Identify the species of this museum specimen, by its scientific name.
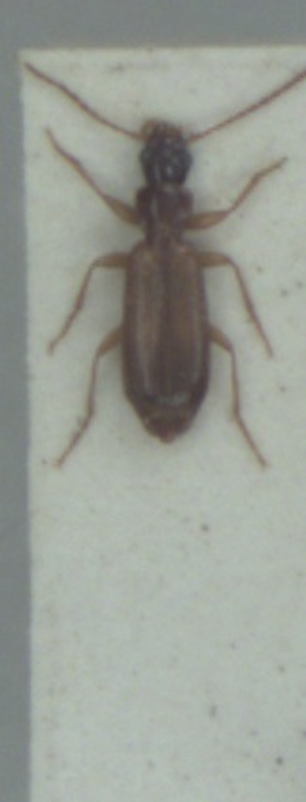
Paradromius linearis
